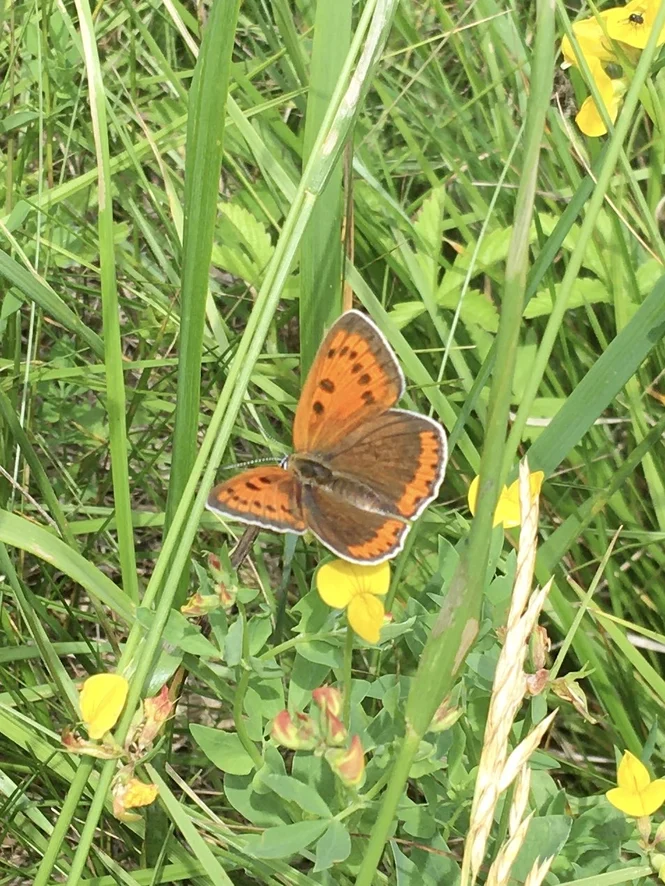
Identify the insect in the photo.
Lycaena dispar
